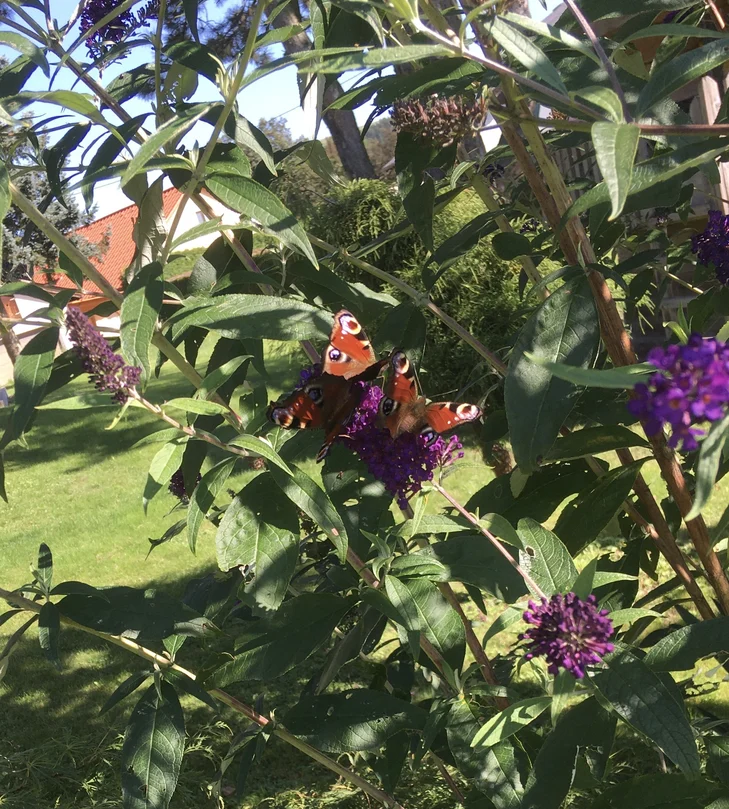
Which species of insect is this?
Aglais io
